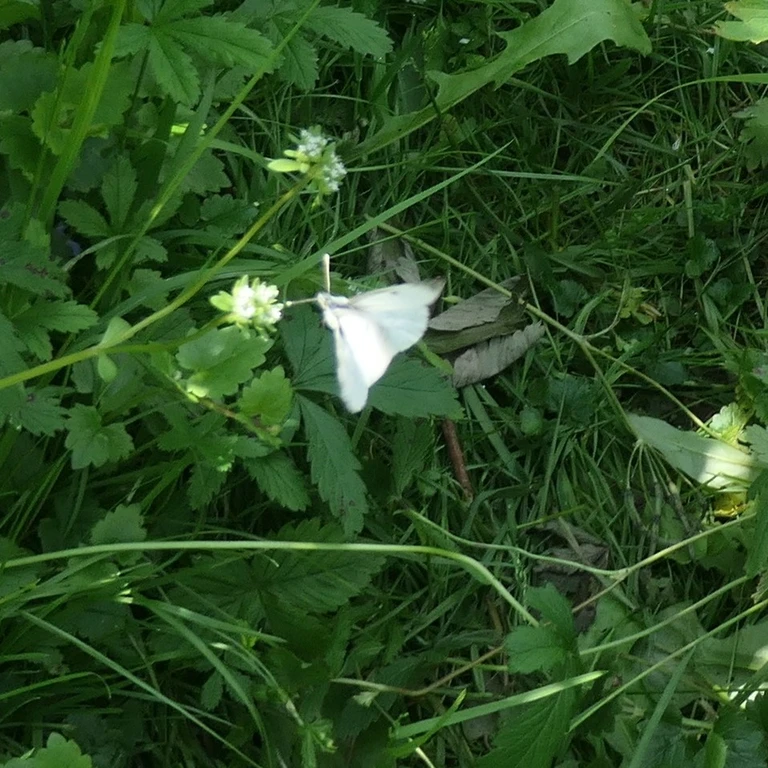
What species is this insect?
Anthocharis cardamines
